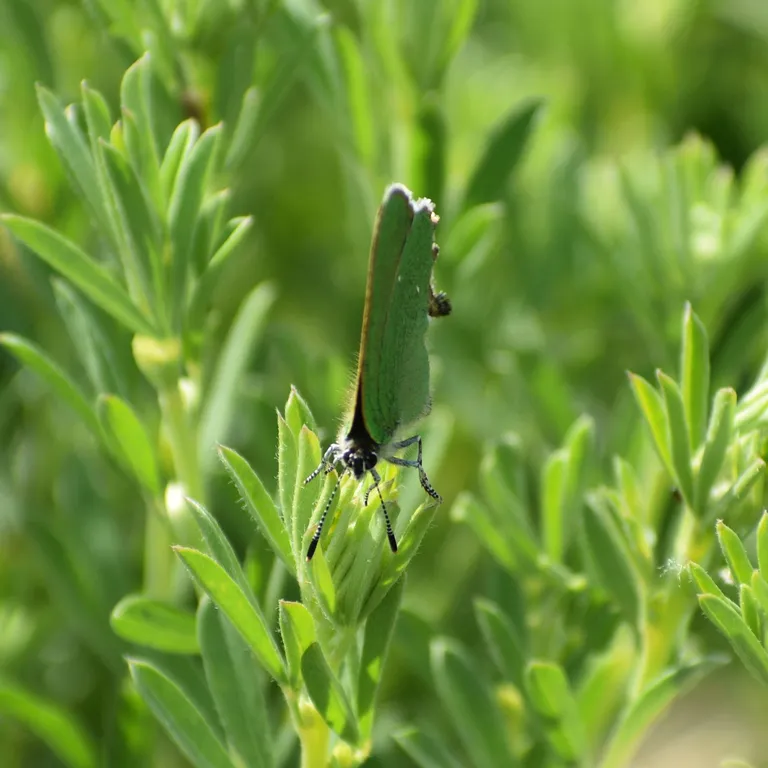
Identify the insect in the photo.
Callophrys rubi
